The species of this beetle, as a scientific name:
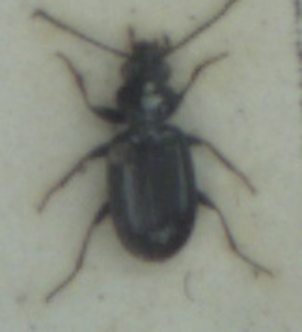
Bembidion minimum
